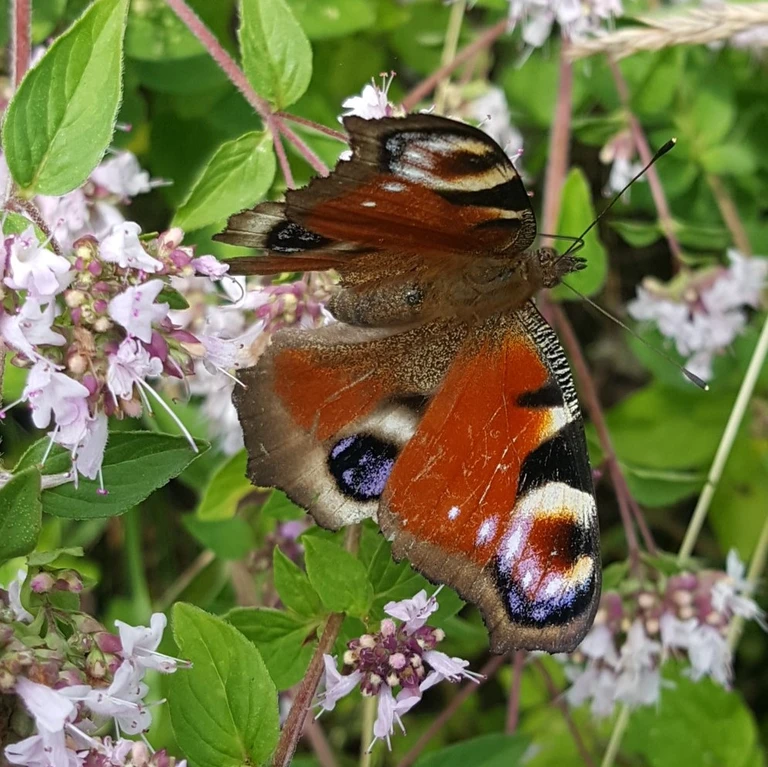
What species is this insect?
Aglais io
